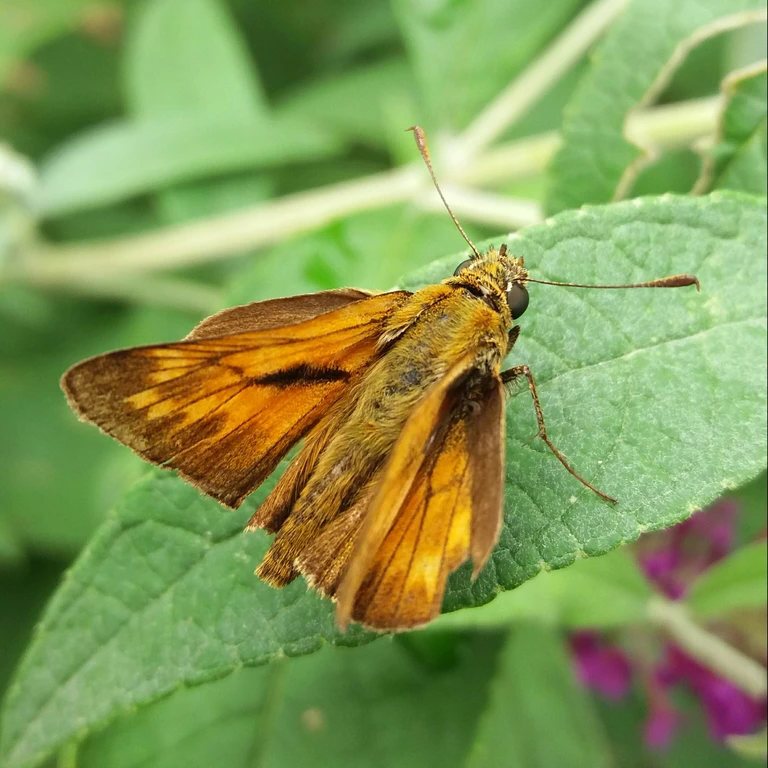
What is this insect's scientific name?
Ochlodes sylvanus (also Ochlodes venata)
